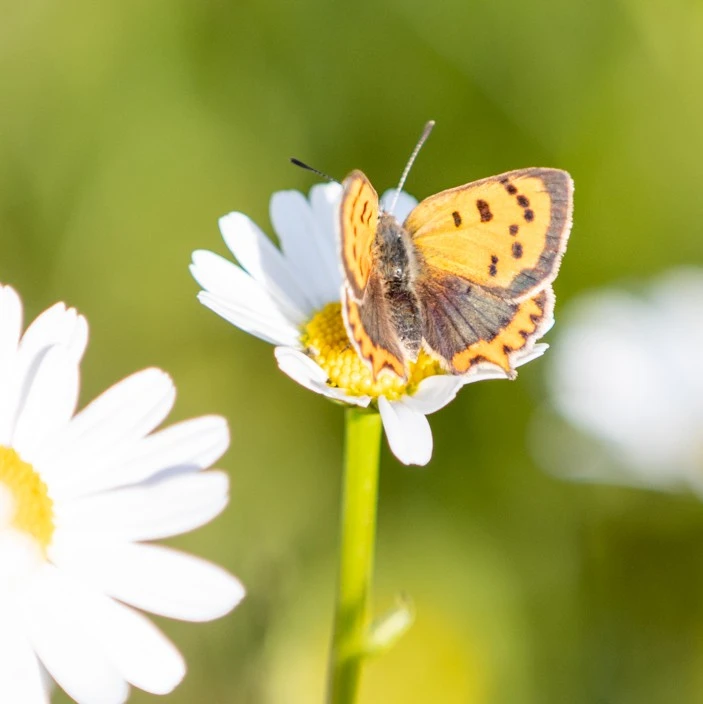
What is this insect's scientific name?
Lycaena phlaeas
